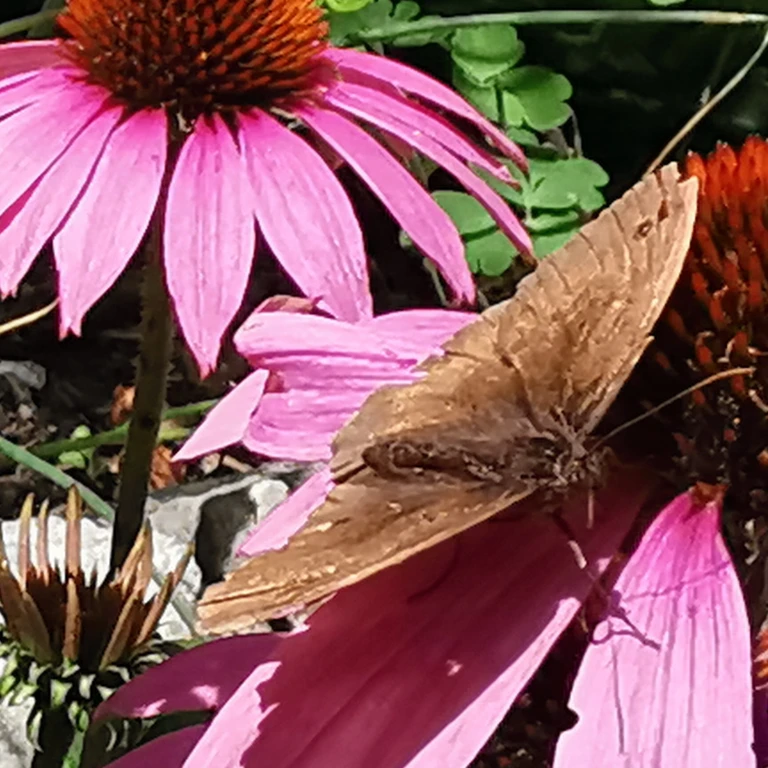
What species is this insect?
Maniola jurtina
